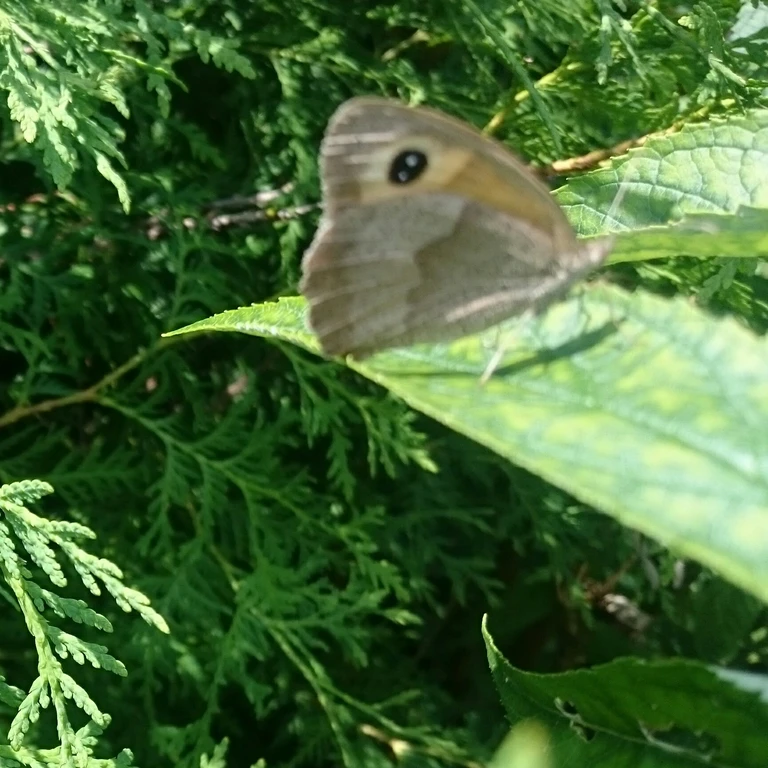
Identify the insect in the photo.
Maniola jurtina
